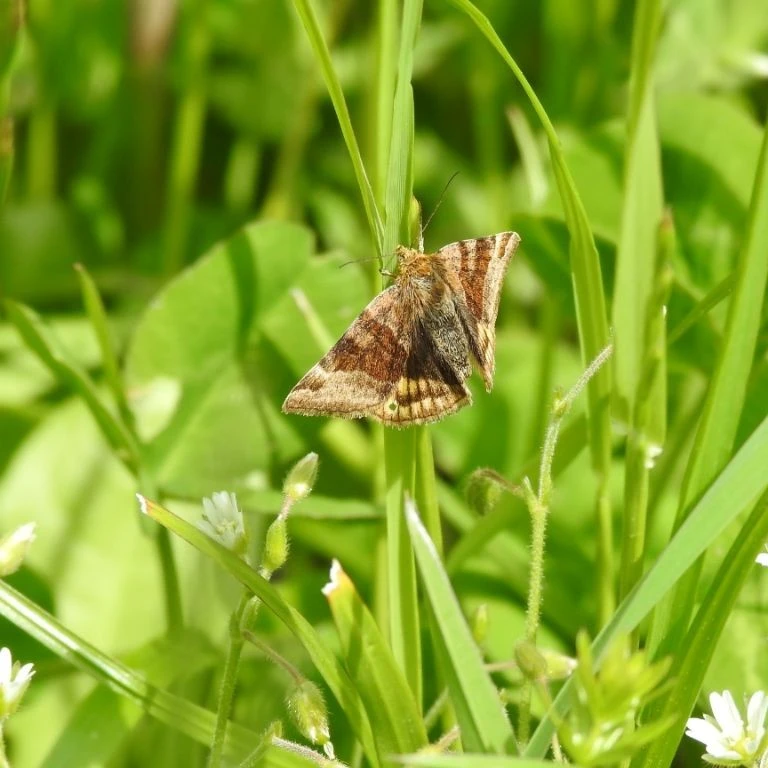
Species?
Euclidia glyphica
